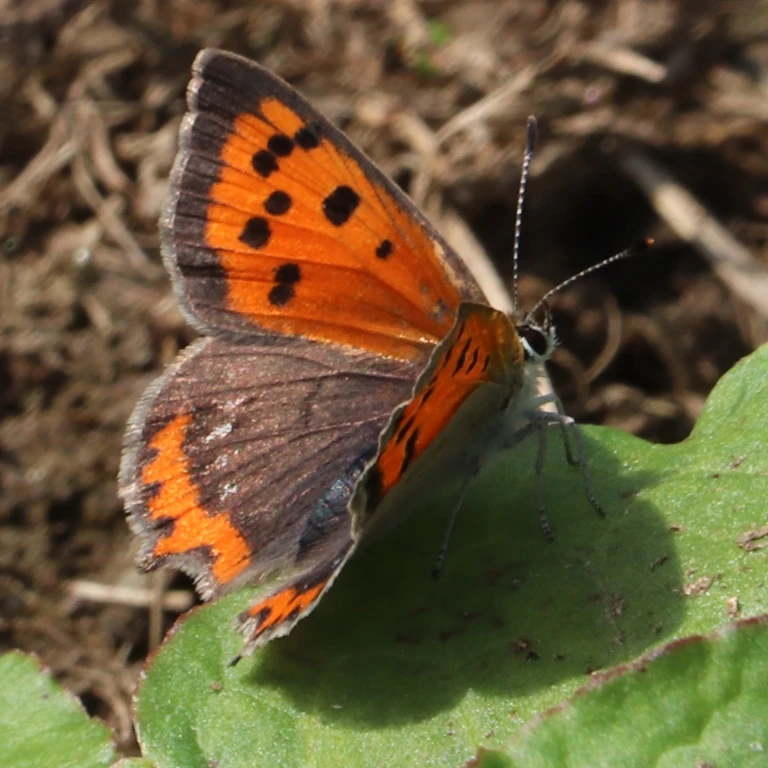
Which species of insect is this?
Lycaena phlaeas
